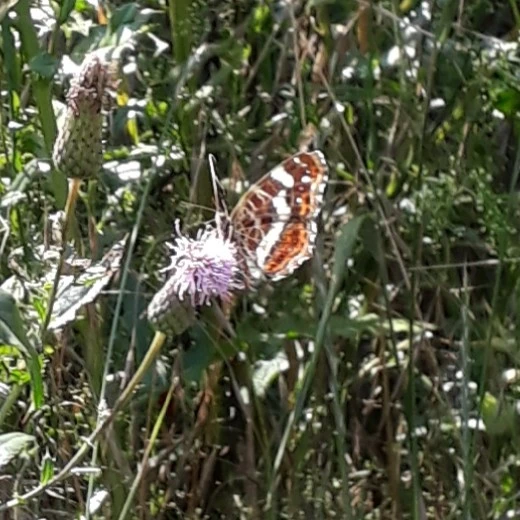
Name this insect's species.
Araschnia levana
